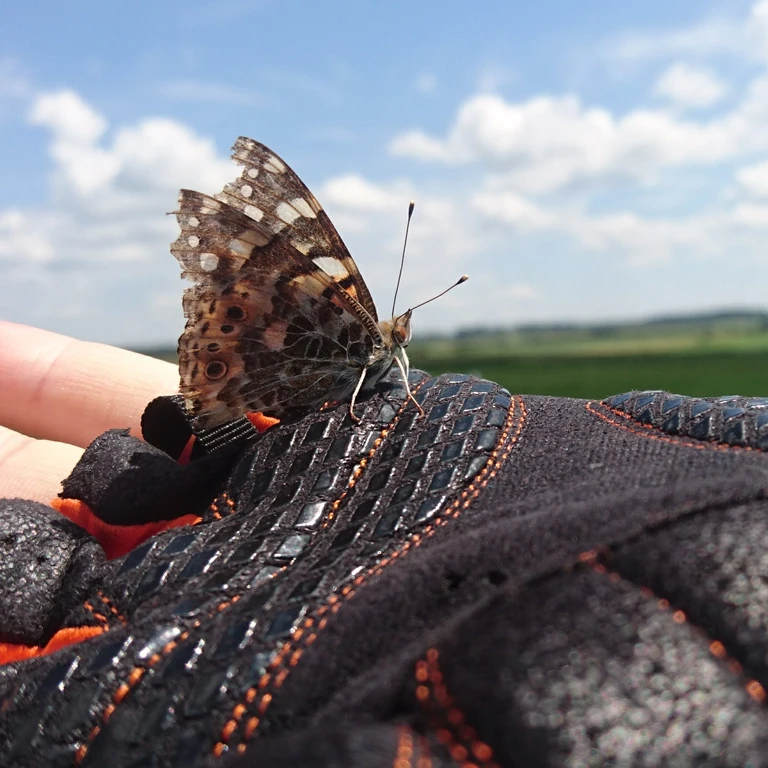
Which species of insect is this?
Vanessa cardui
